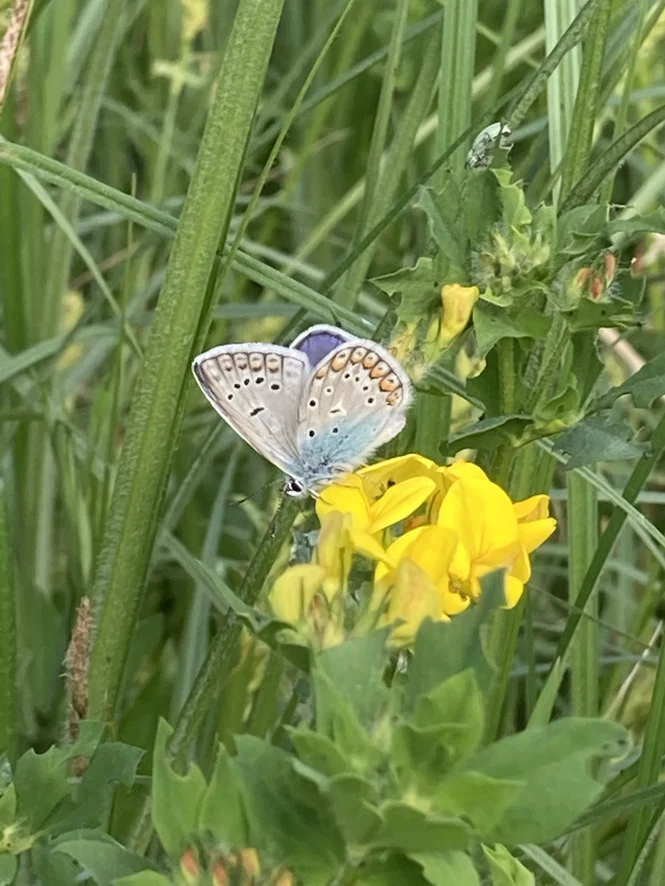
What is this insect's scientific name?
Polyommatus icarus
